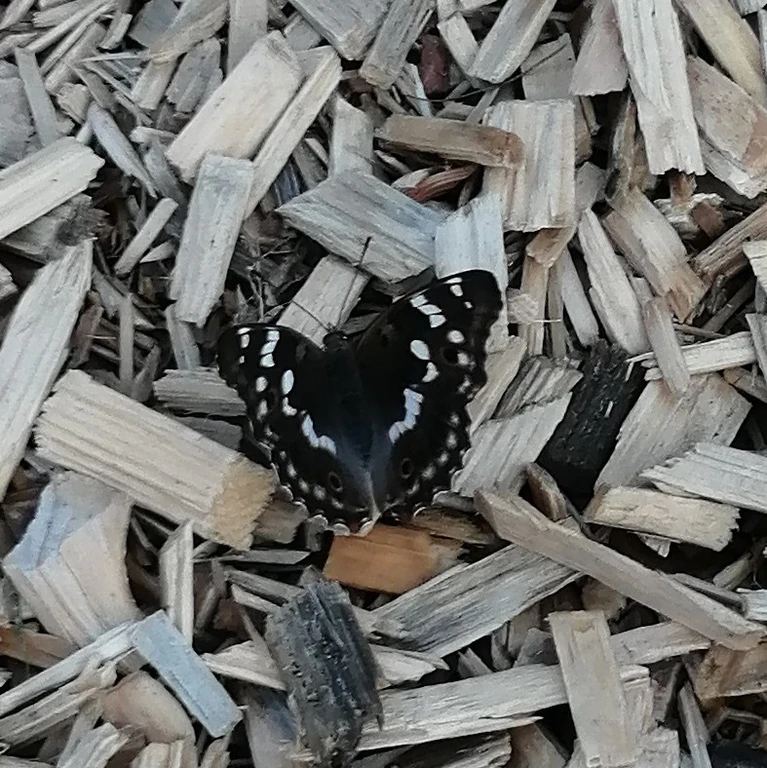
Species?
Apatura ilia
